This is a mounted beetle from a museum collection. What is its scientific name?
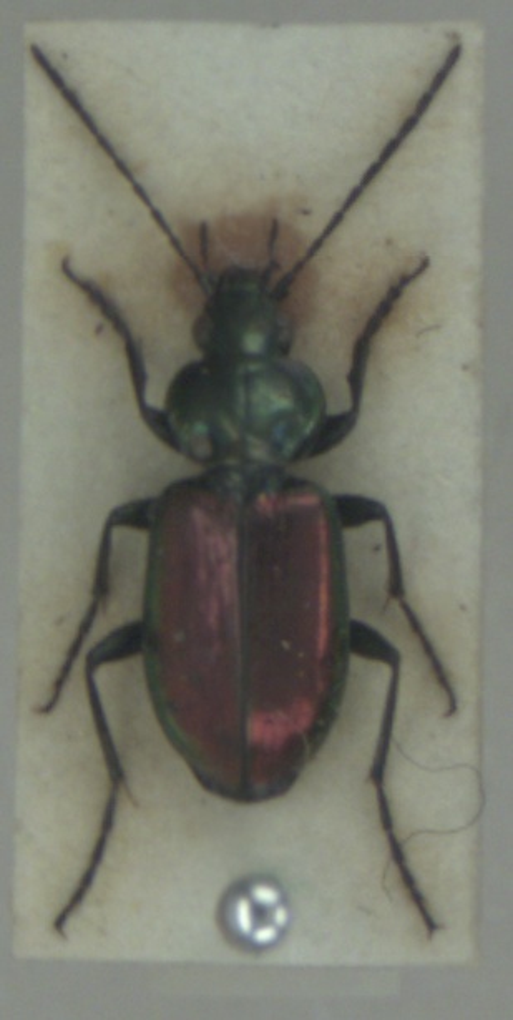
Agonum sexpunctatum
